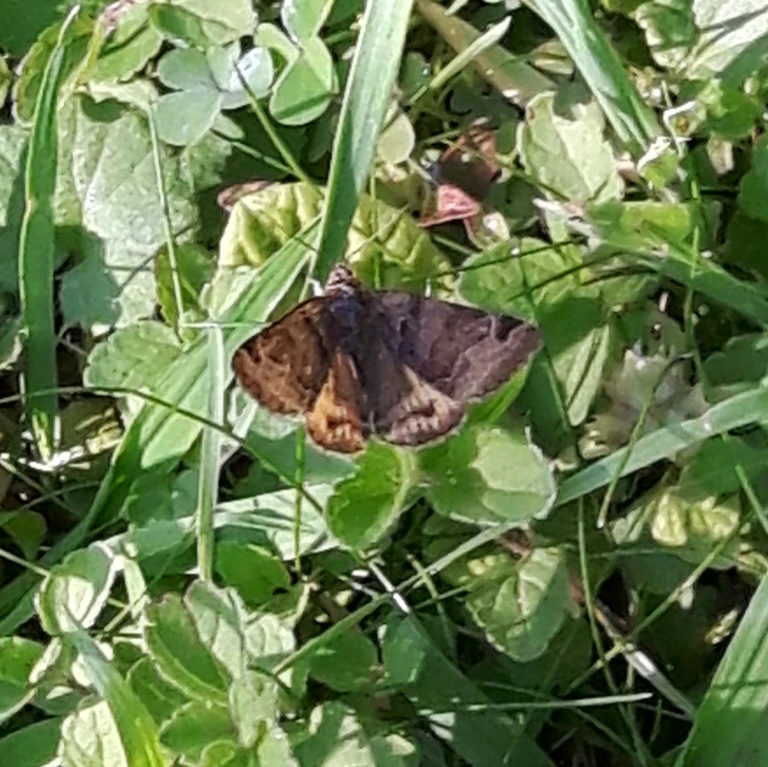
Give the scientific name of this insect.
Euclidia glyphica
